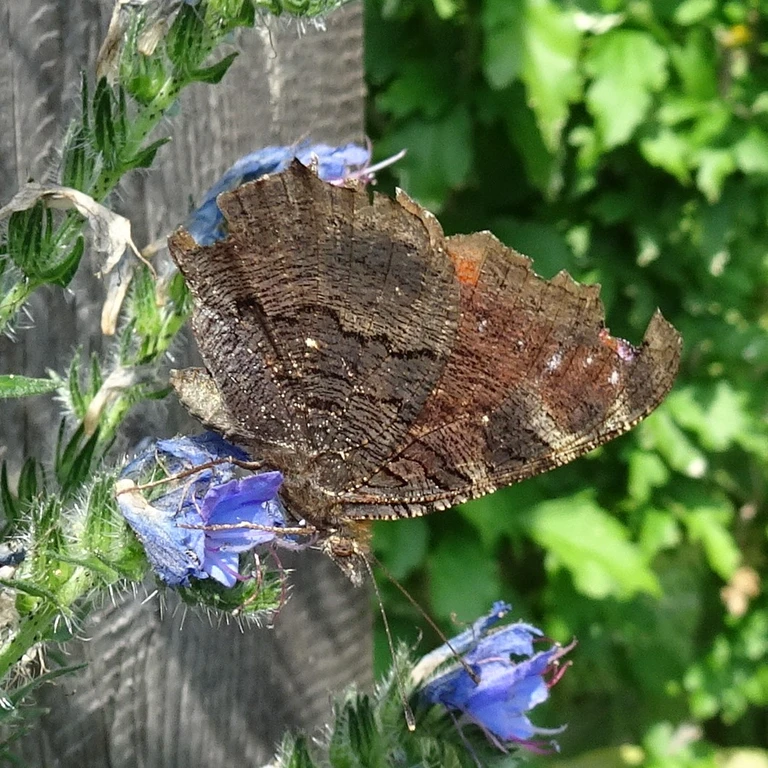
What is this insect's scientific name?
Aglais io
